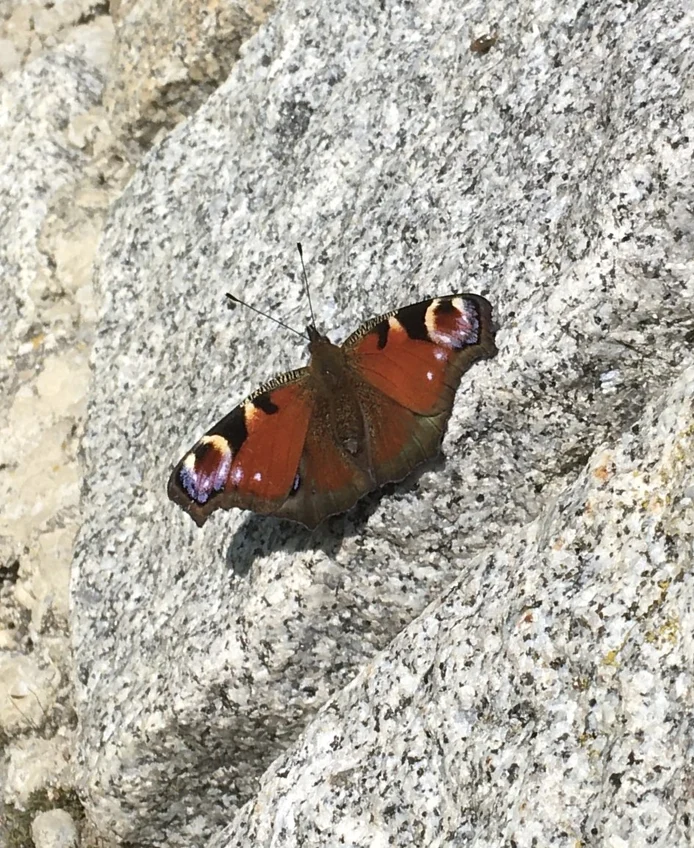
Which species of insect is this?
Aglais io
